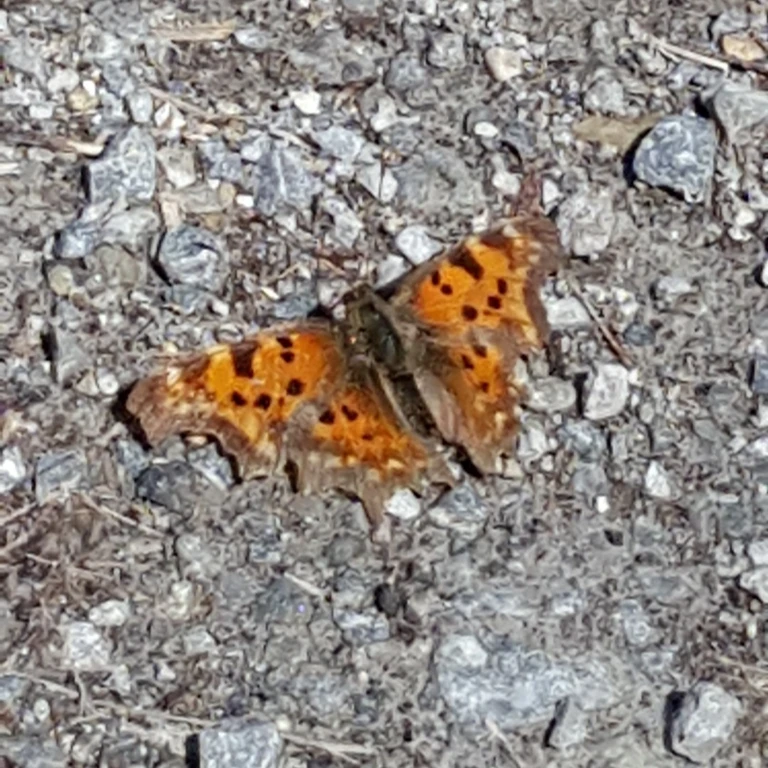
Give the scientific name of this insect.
Polygonia c-album
